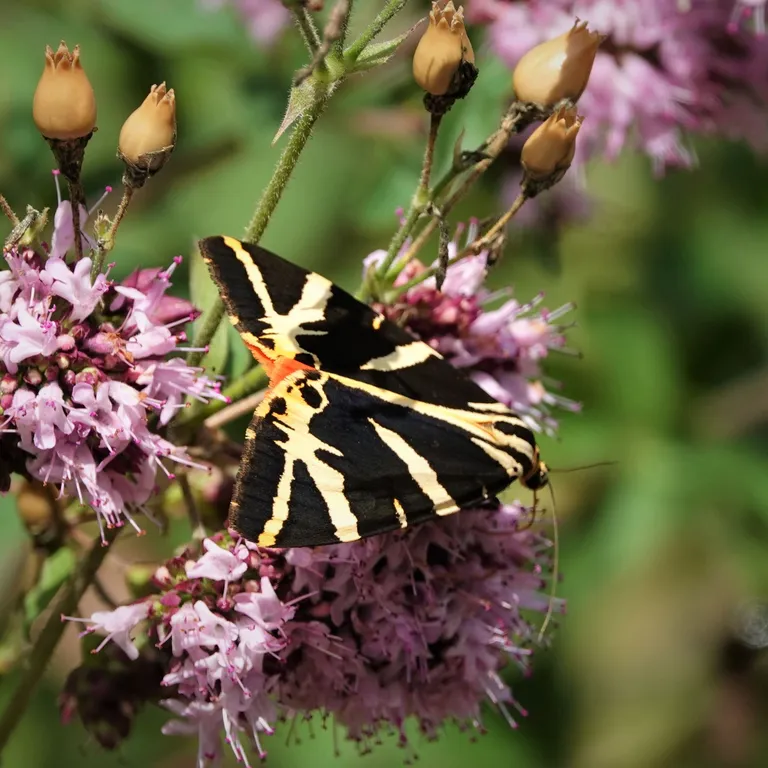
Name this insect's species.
Euplagia quadripunctaria
